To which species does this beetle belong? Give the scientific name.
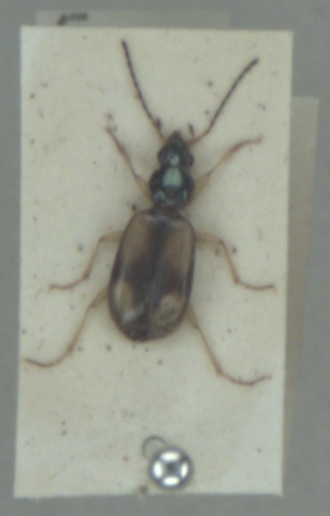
Bembidion fluviatile
